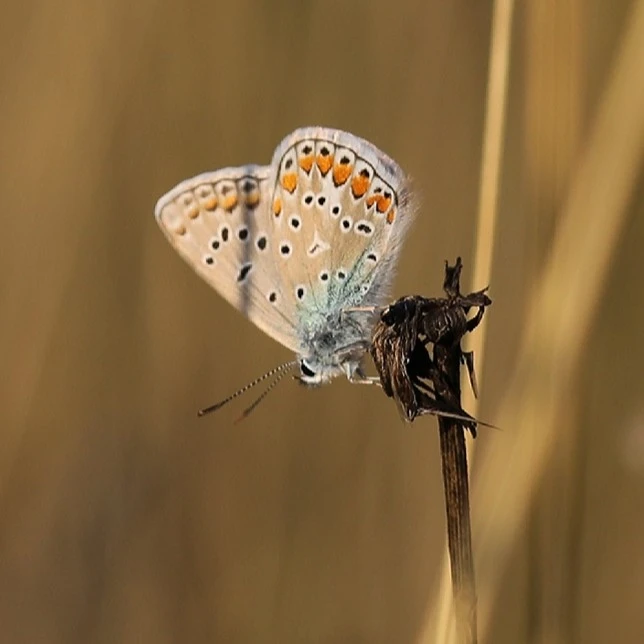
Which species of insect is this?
Polyommatus icarus
